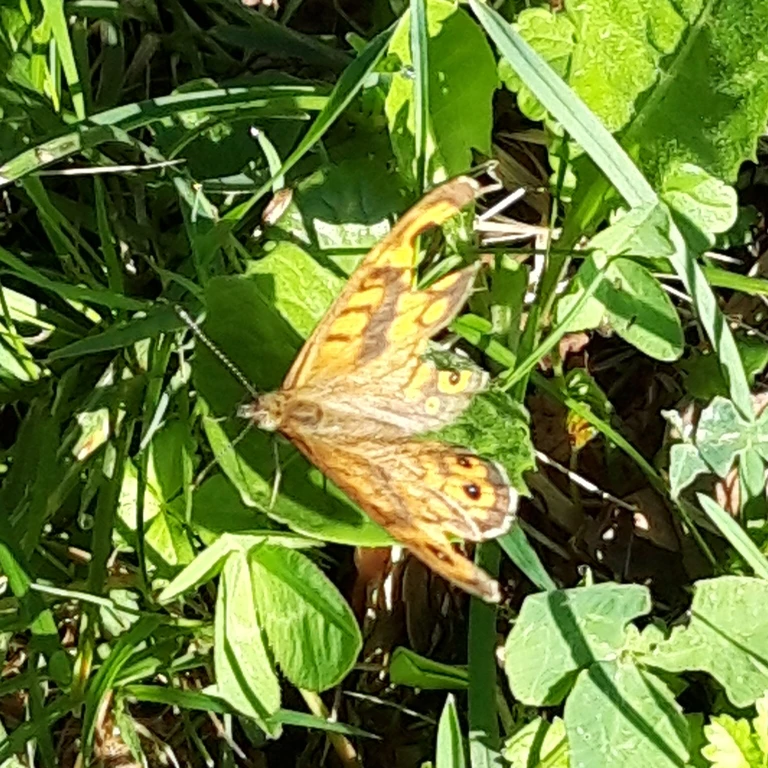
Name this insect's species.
Lasiommata megera (also Pararge megera)
